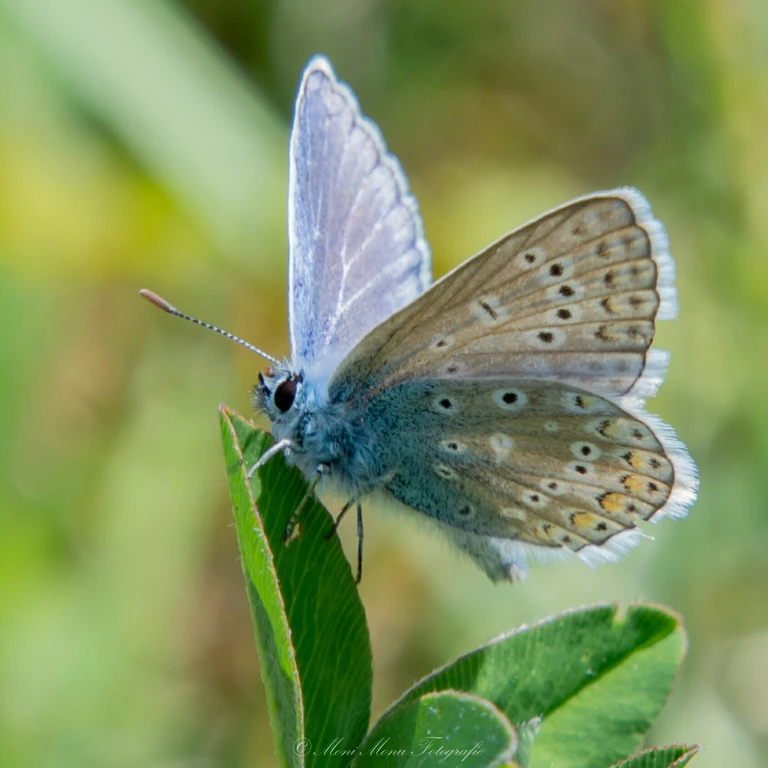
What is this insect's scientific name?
Polyommatus icarus
